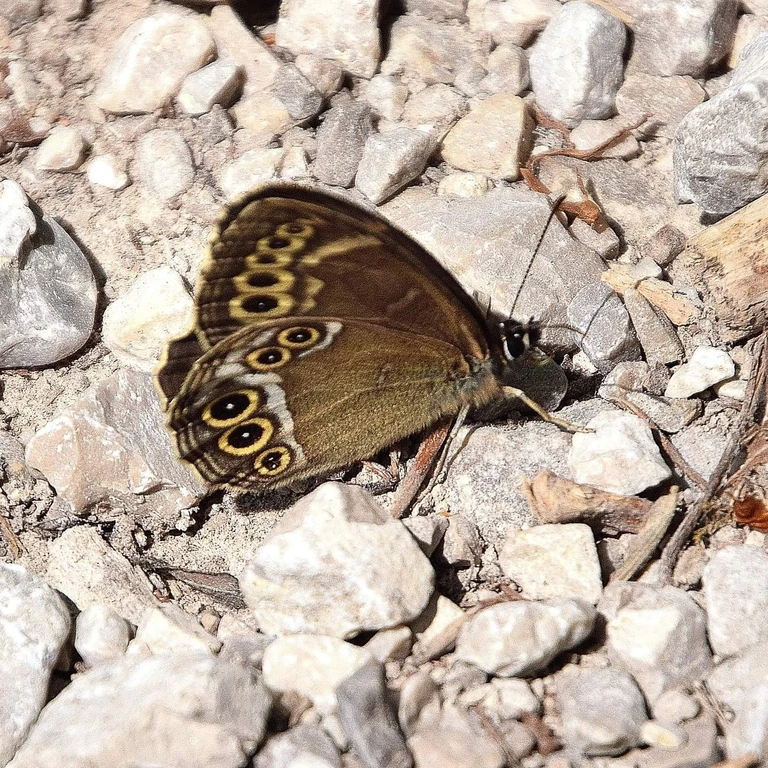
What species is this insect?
Lopinga achine (also Pararge achine)
